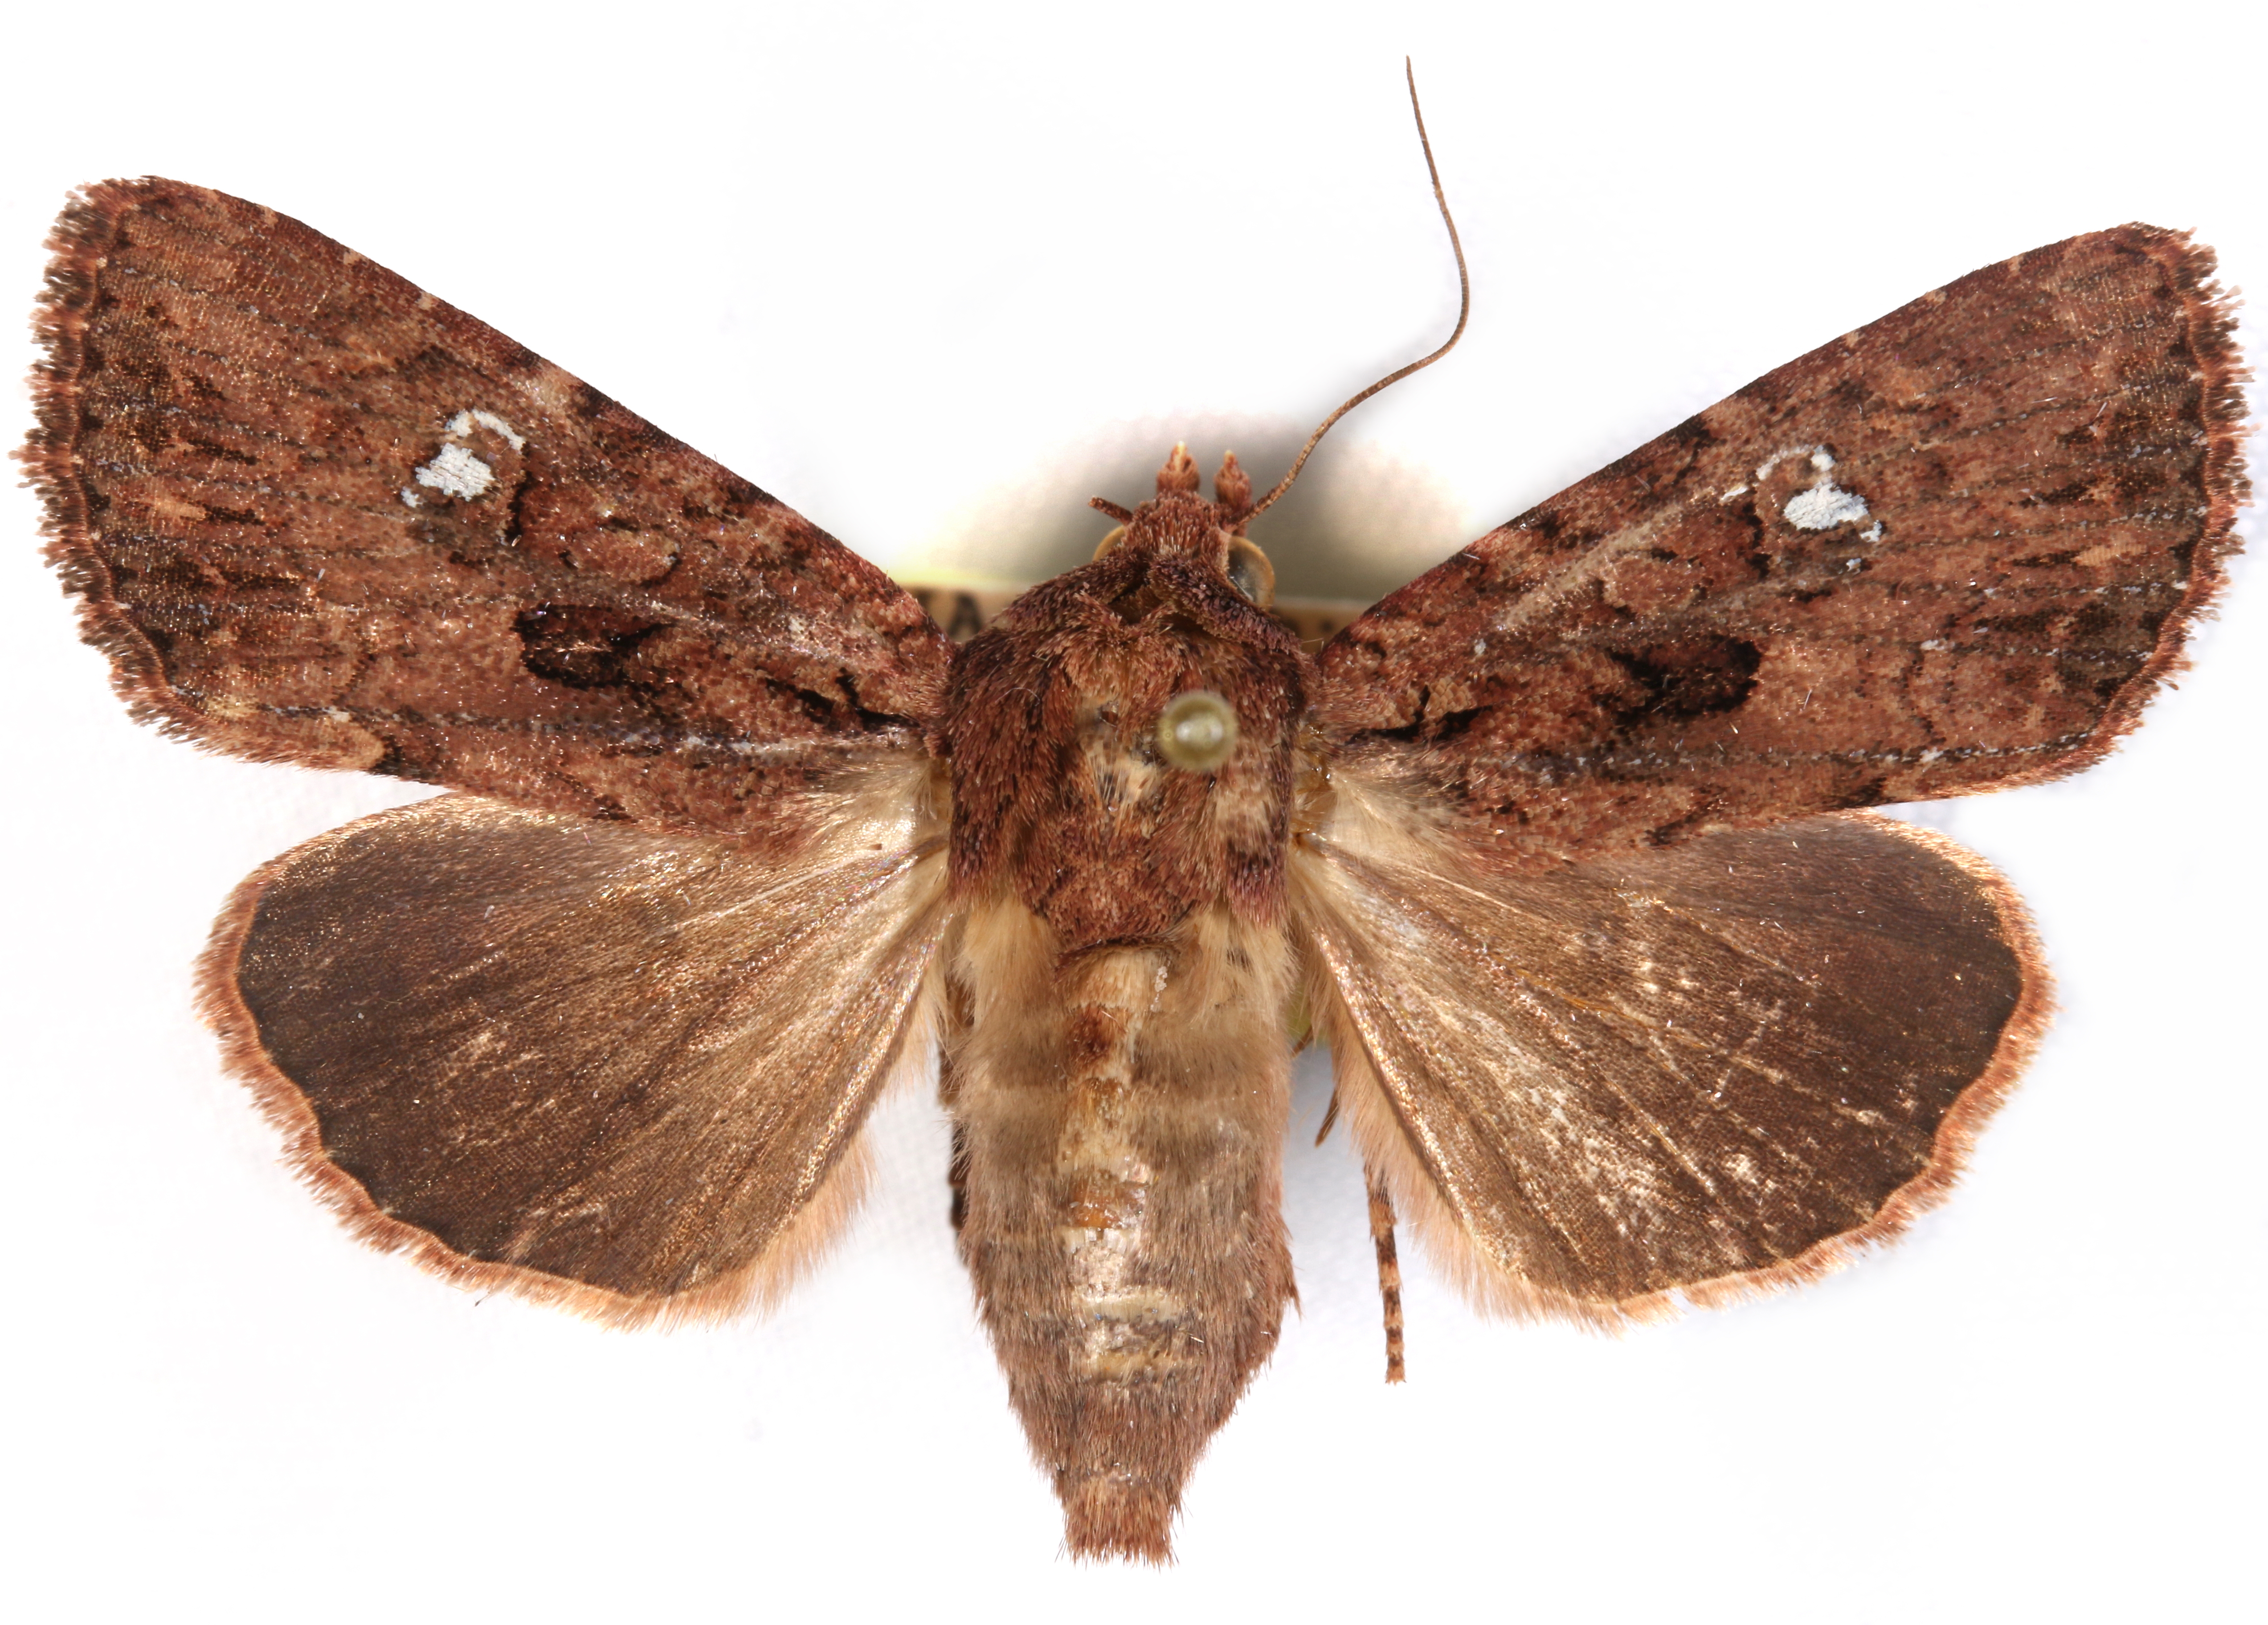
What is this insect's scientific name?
Feliniopsis subnigrata
